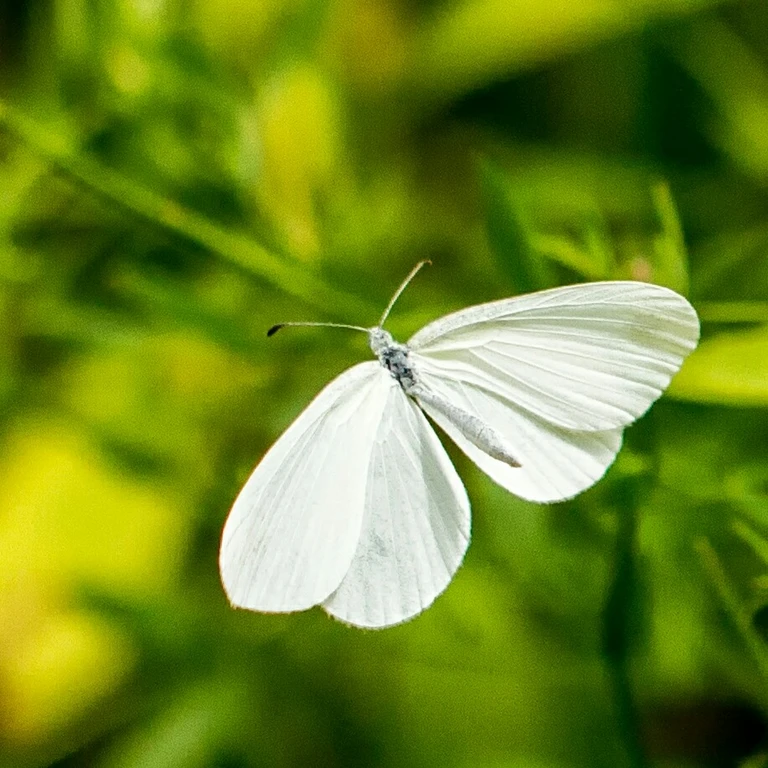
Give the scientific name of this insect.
Leptidea sinapis/juvernica
